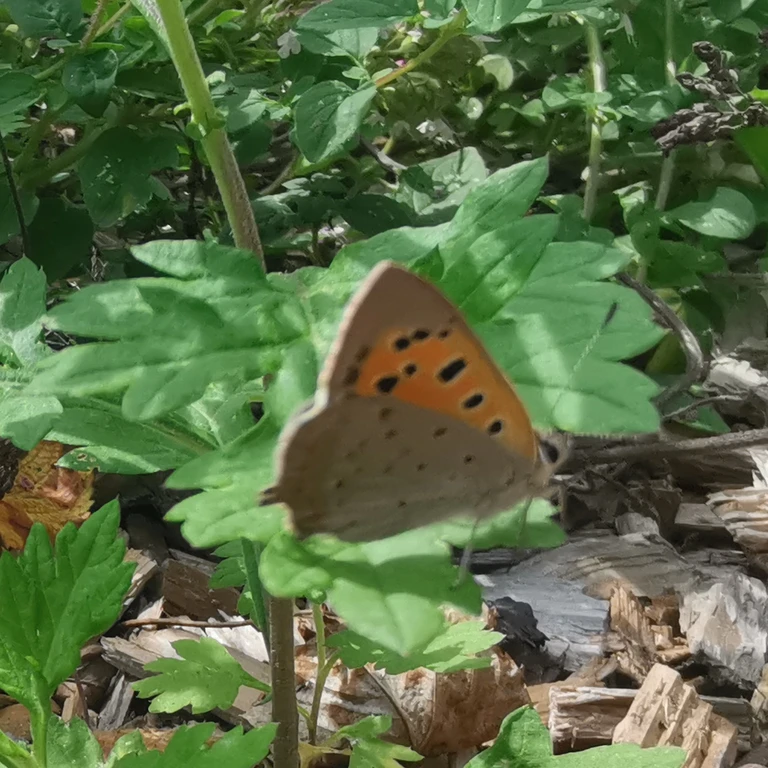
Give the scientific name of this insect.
Lycaena phlaeas
